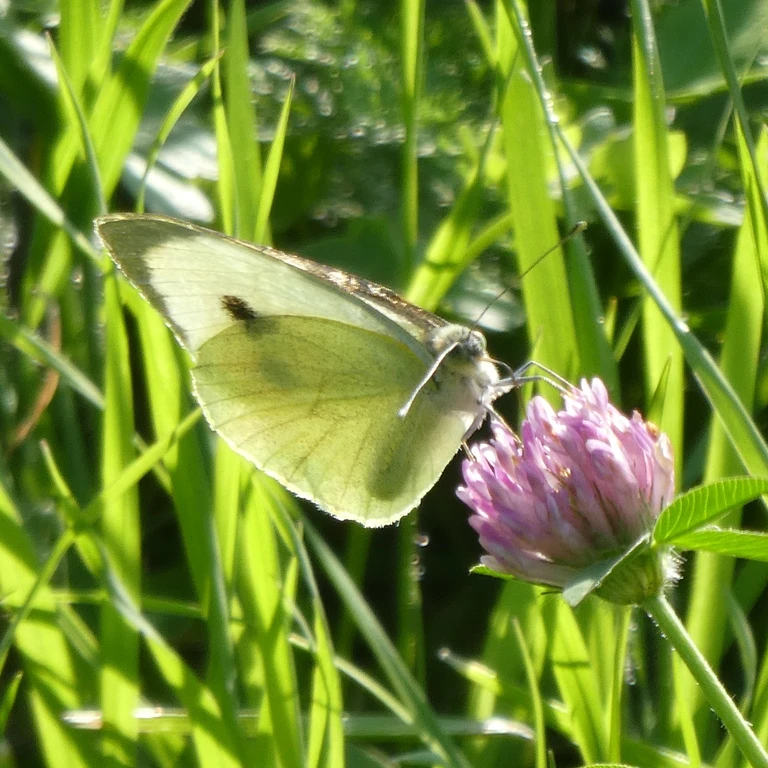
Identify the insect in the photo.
Pieris brassicae
